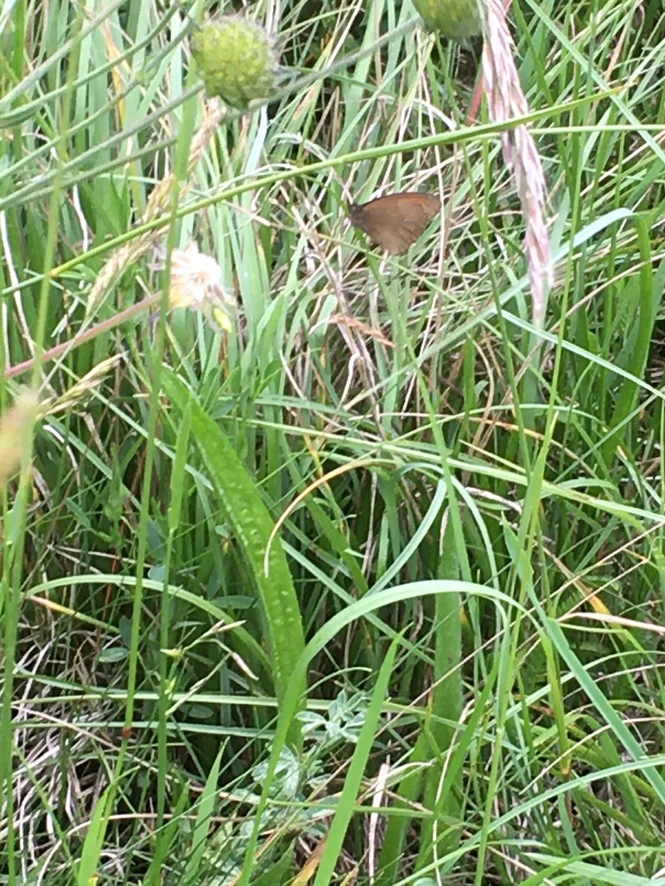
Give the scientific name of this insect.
Maniola jurtina
